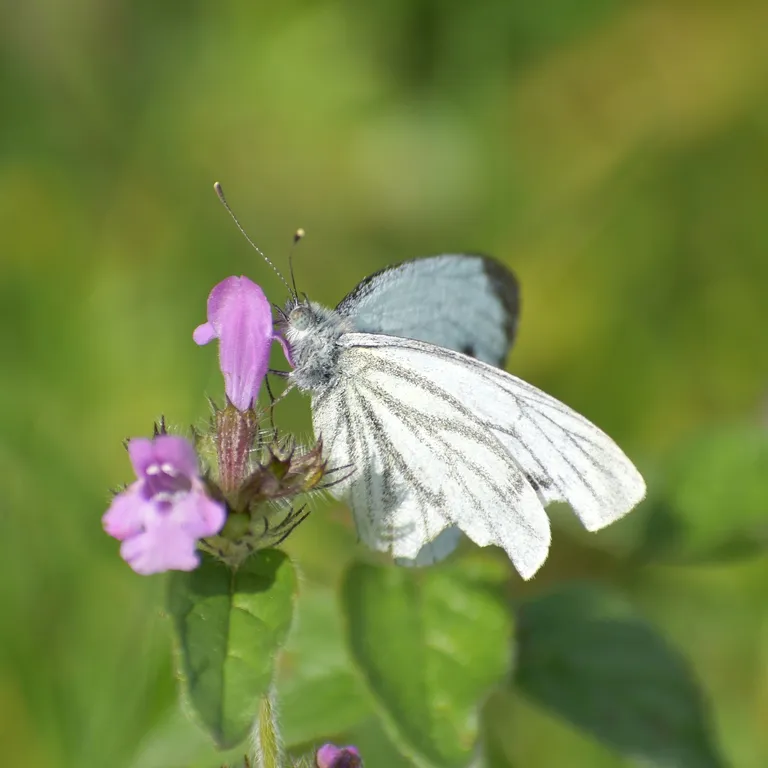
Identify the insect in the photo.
Pieris napi
